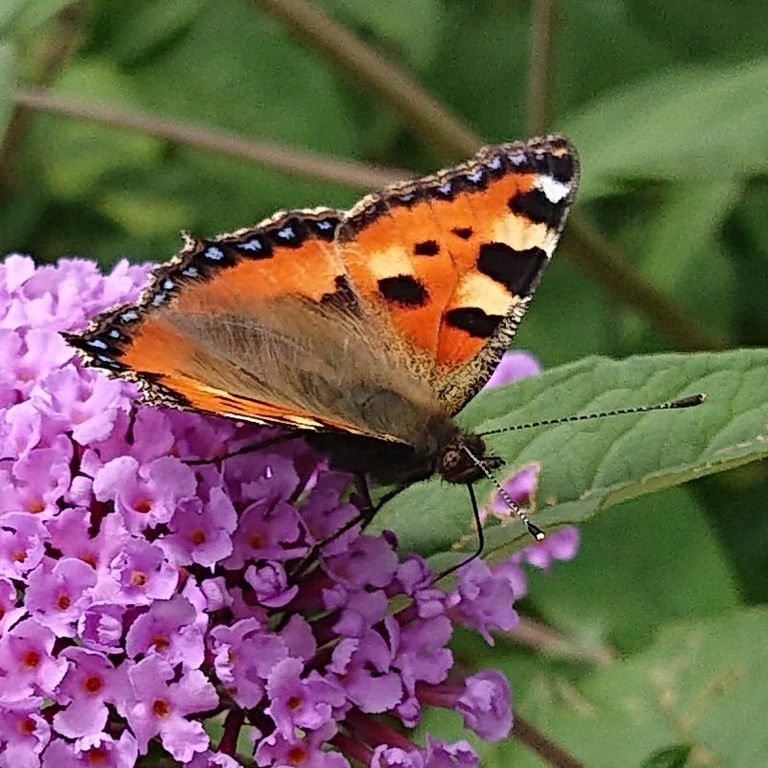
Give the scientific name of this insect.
Aglais urticae
